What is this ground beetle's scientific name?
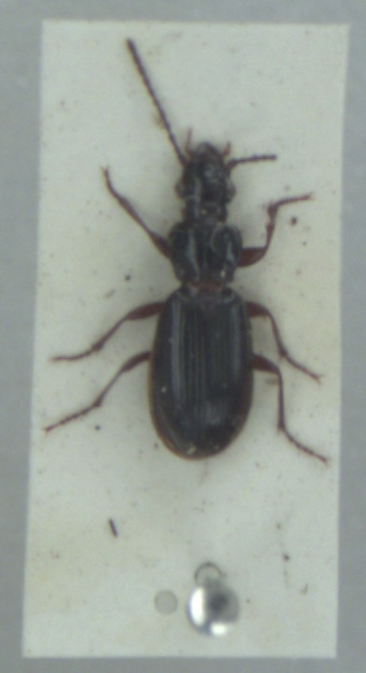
Patrobus assimilis
